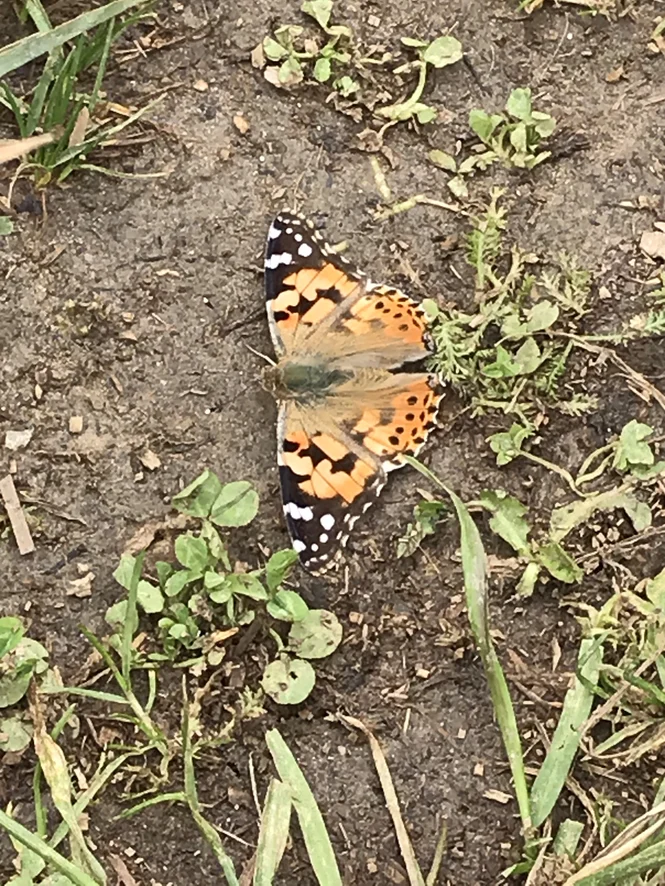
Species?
Vanessa cardui
